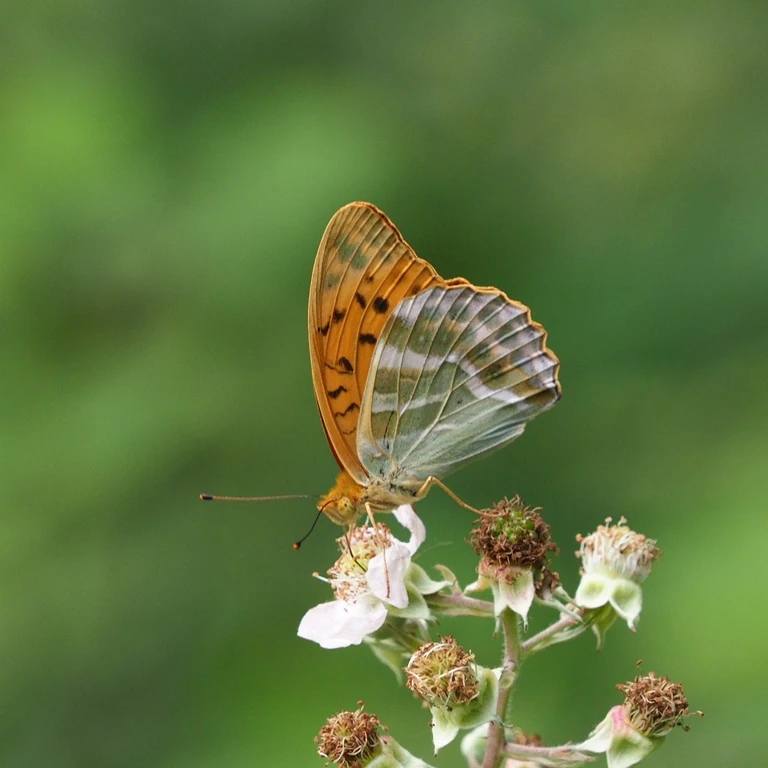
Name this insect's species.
Argynnis paphia
